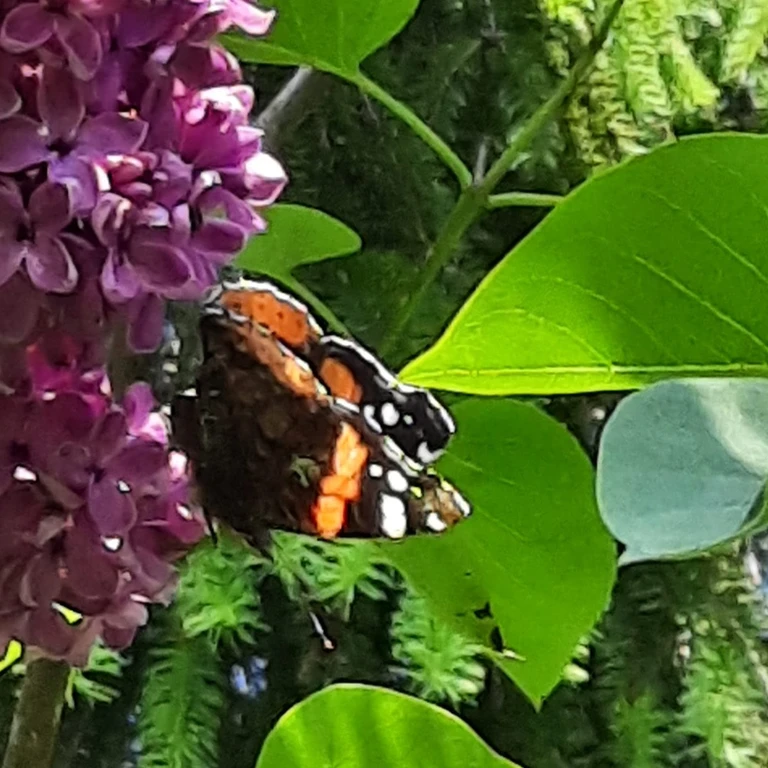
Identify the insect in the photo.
Vanessa atalanta
